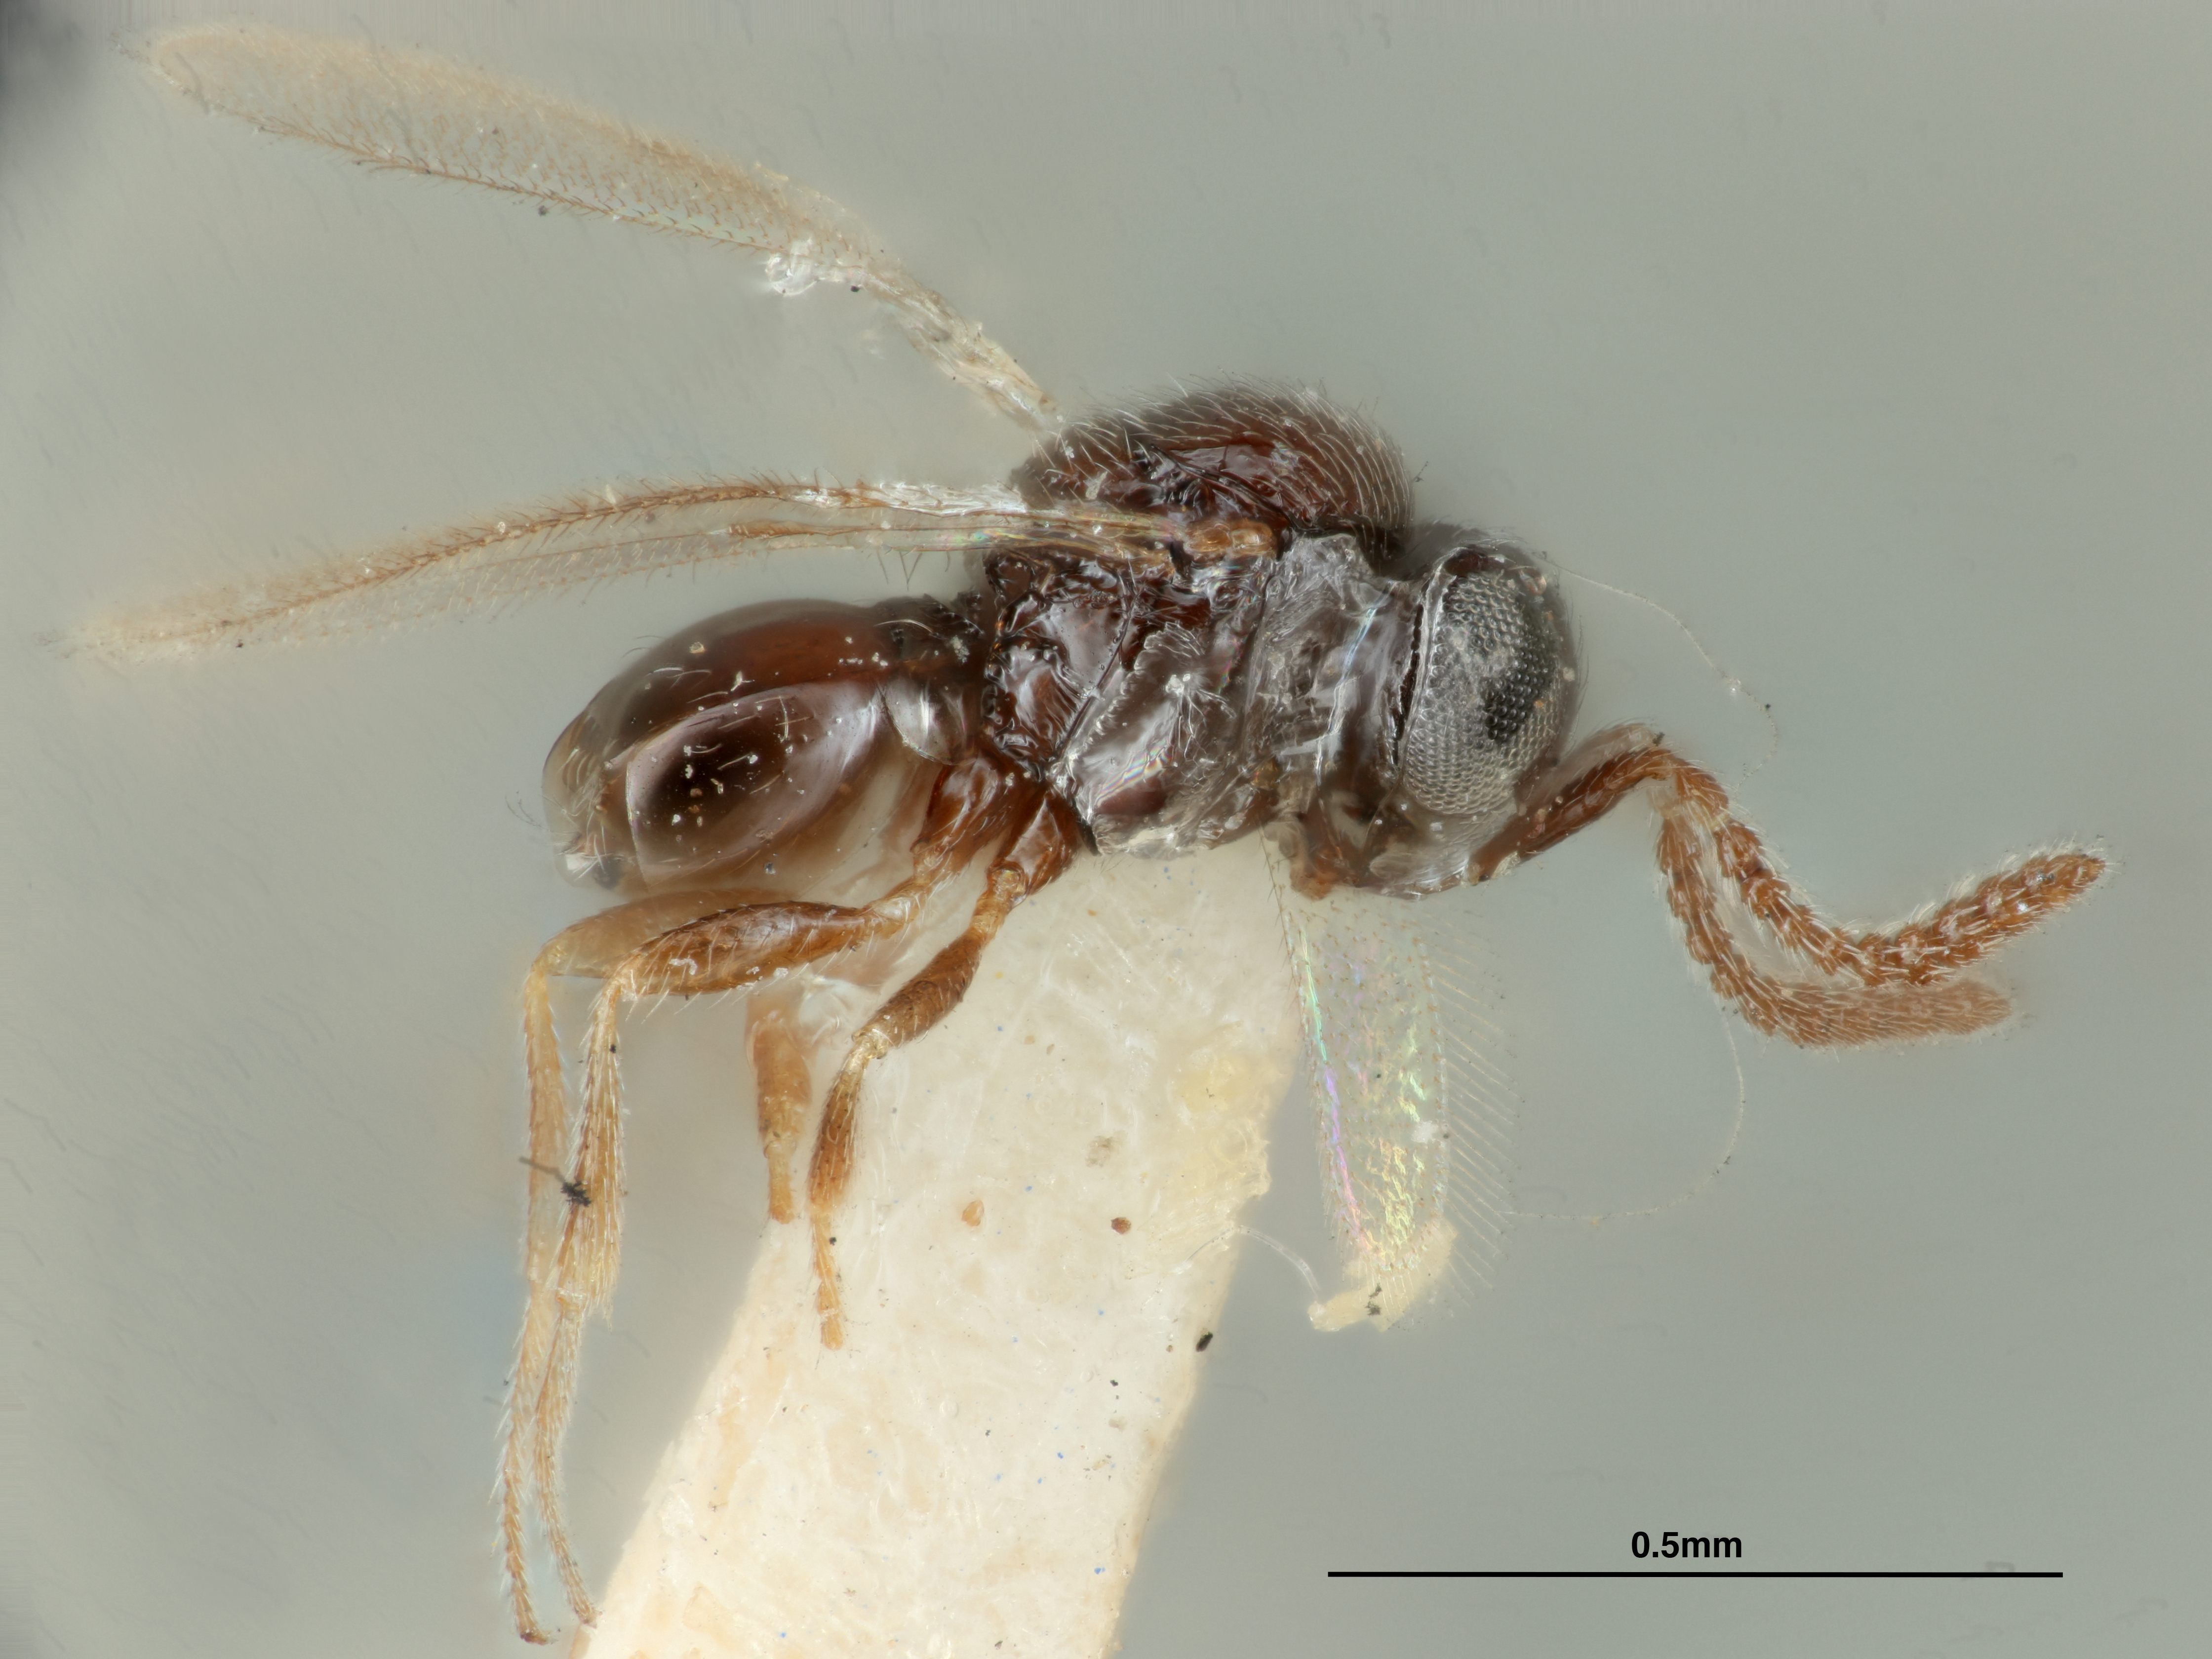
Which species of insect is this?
Telenomus spilosomatis
